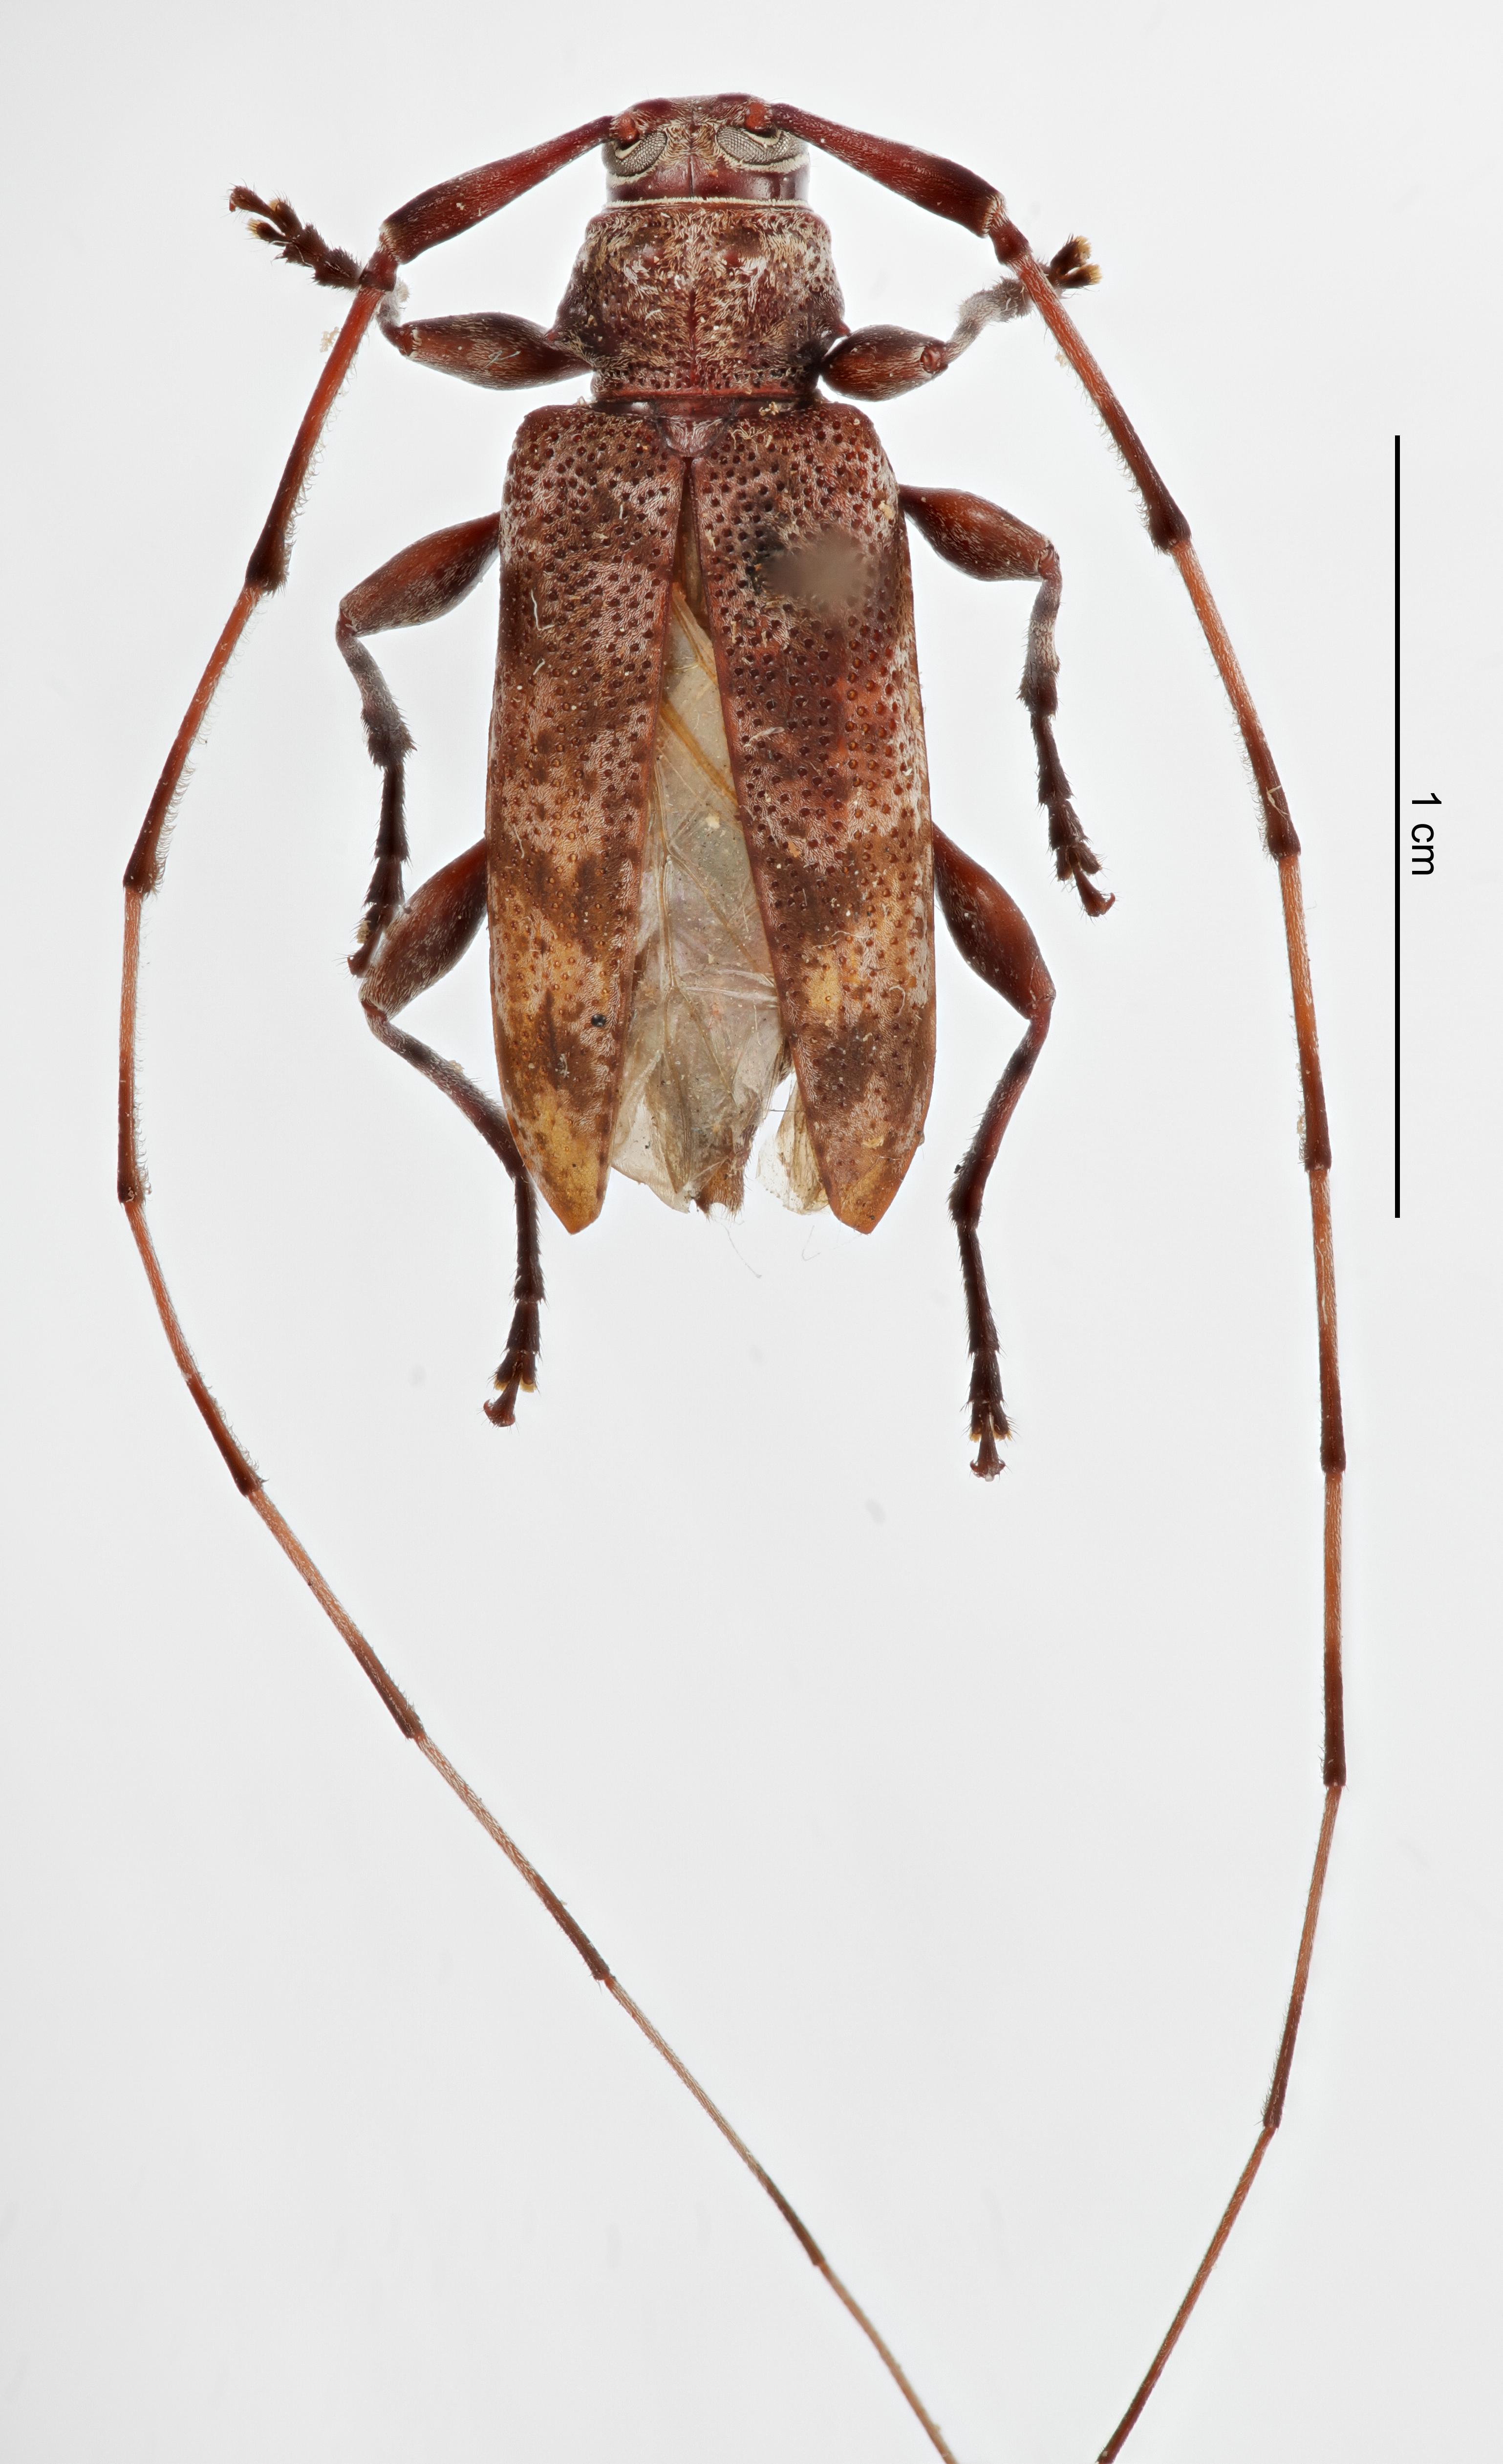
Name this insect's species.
Acanthocinus obsoletus
